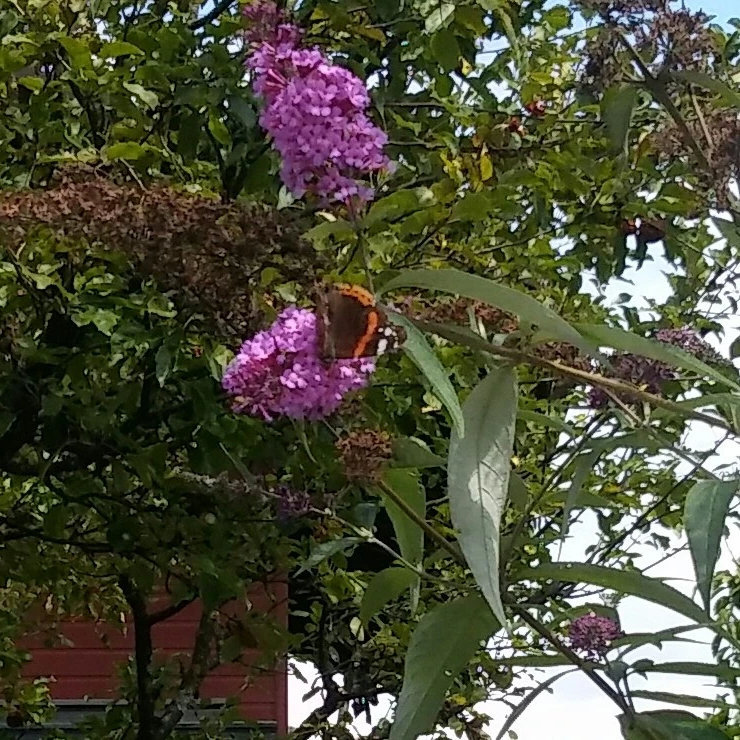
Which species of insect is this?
Vanessa atalanta
